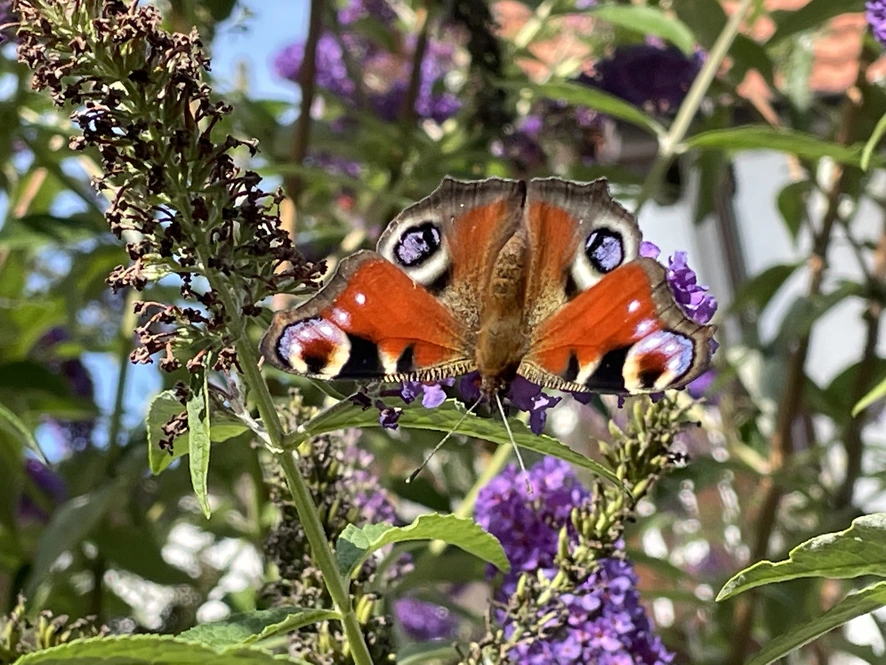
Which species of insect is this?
Aglais io
